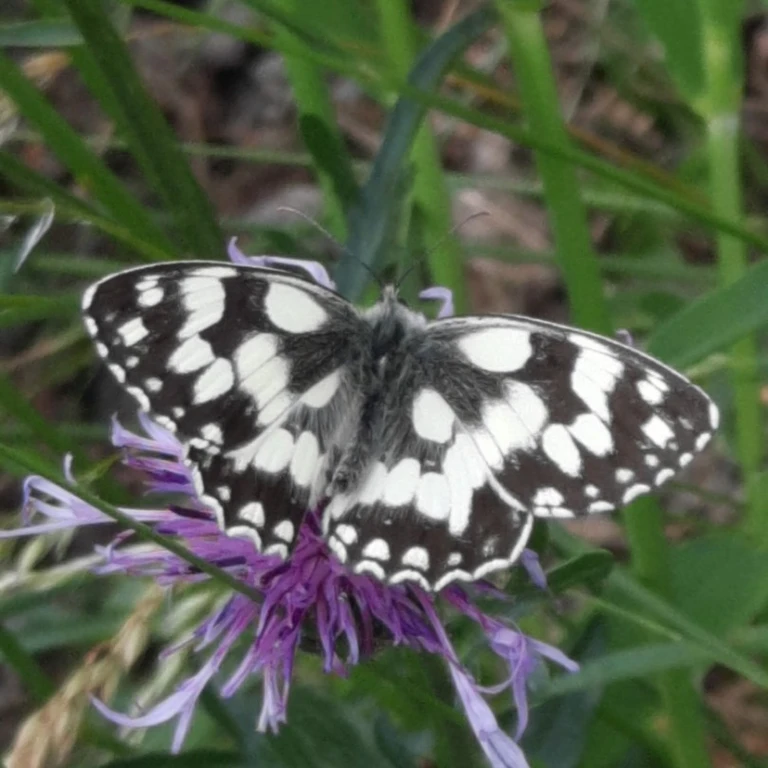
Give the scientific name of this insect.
Melanargia galathea
